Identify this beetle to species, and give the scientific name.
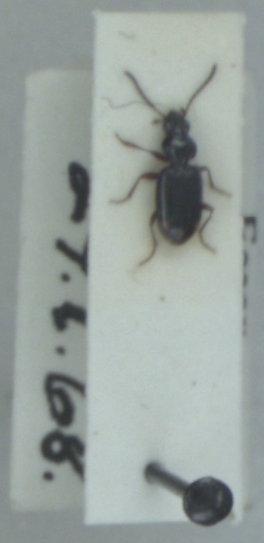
Bembidion lunulatum
